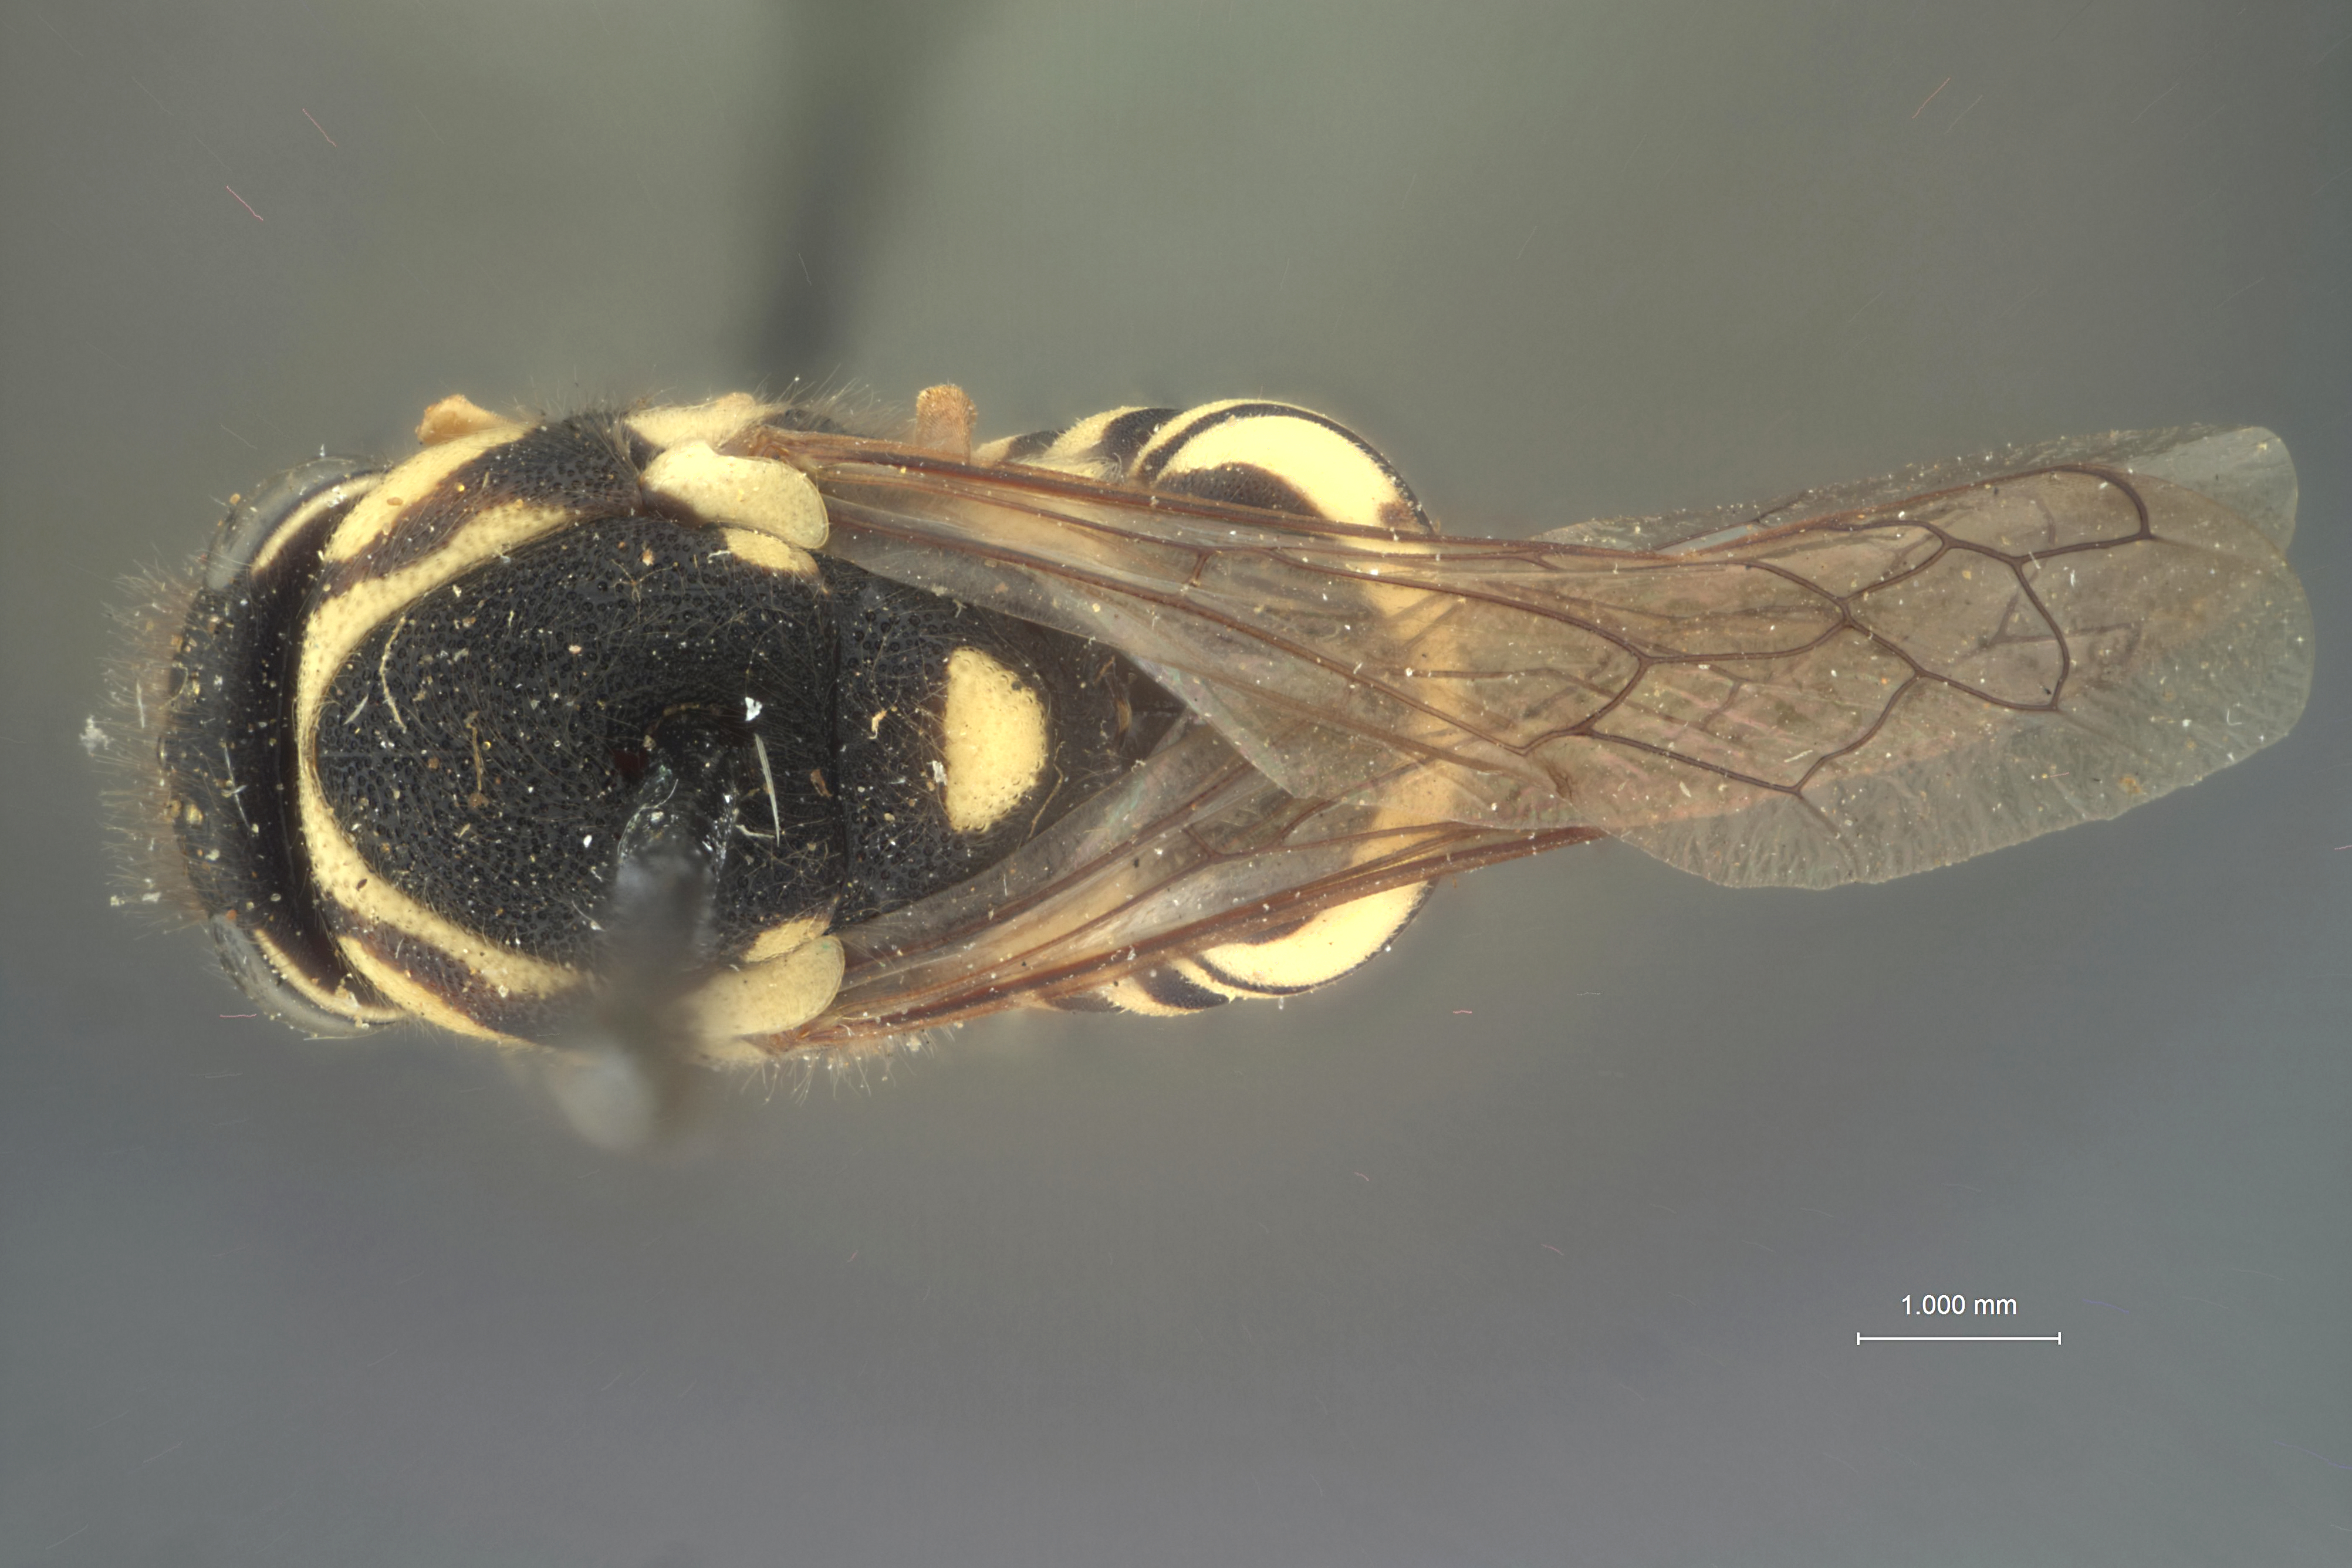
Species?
Pseudomasaris zonalis
